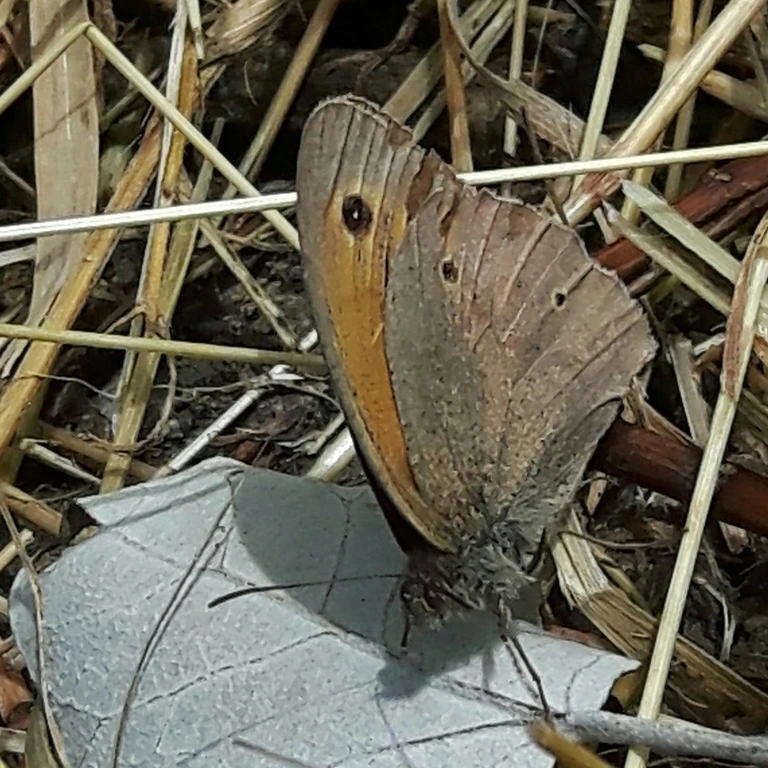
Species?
Maniola jurtina
